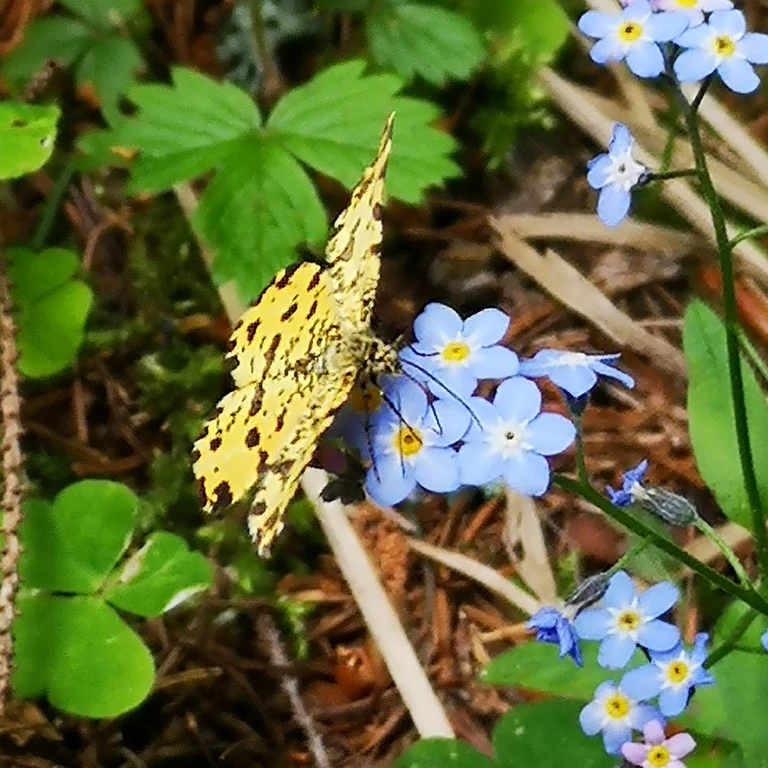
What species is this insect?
Pseudopanthera macularia
